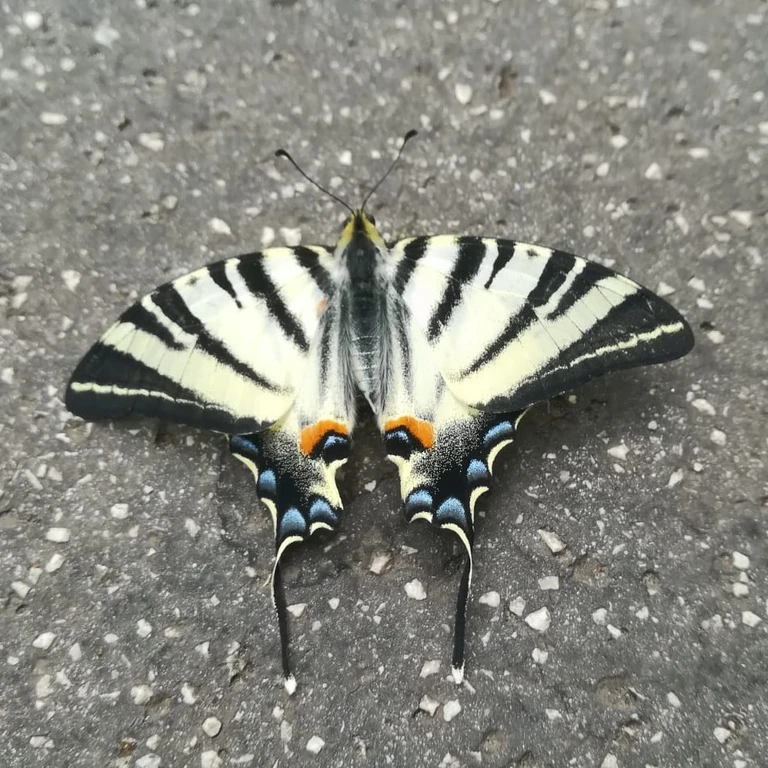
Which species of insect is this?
Iphiclides podalirius
